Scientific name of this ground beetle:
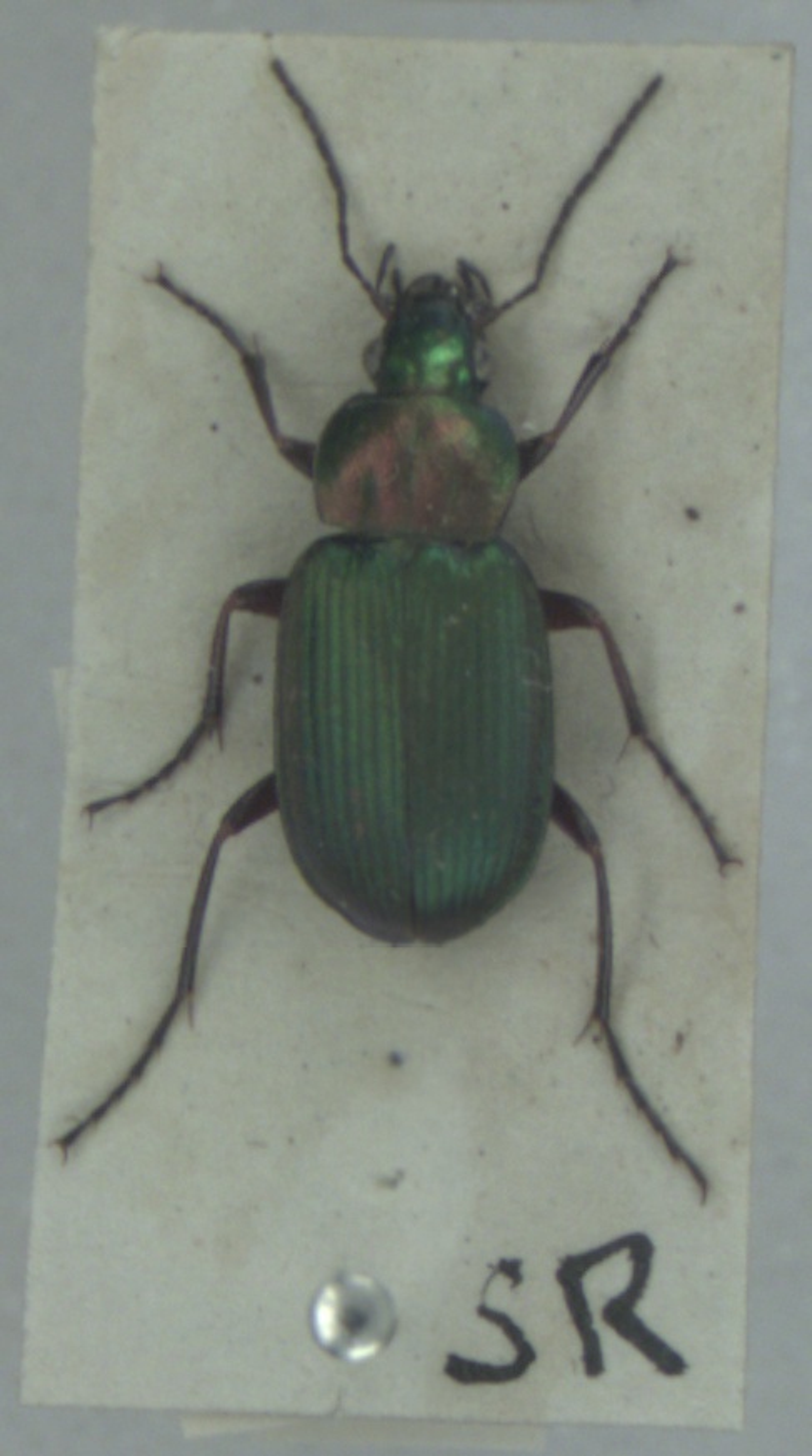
Chlaenius nigricornis
